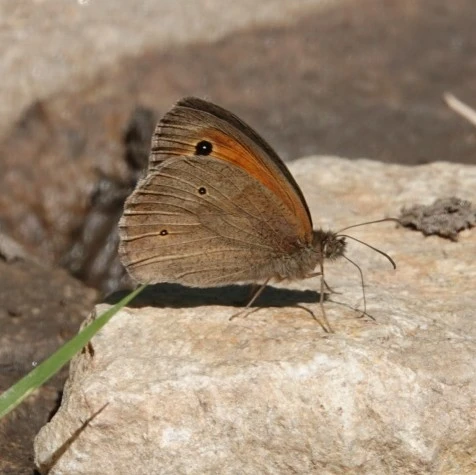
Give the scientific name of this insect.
Maniola jurtina
